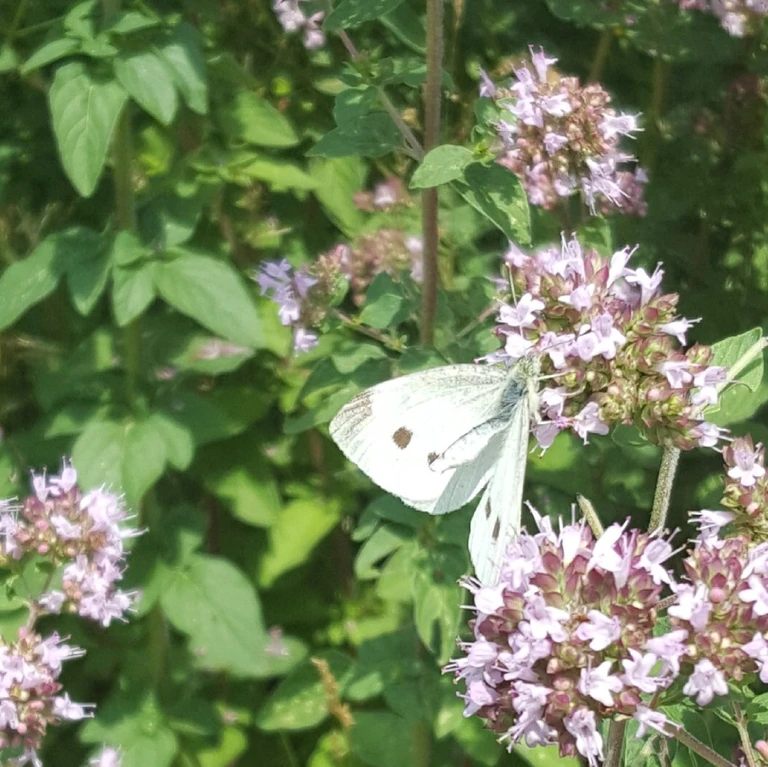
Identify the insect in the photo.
Pieris rapae
